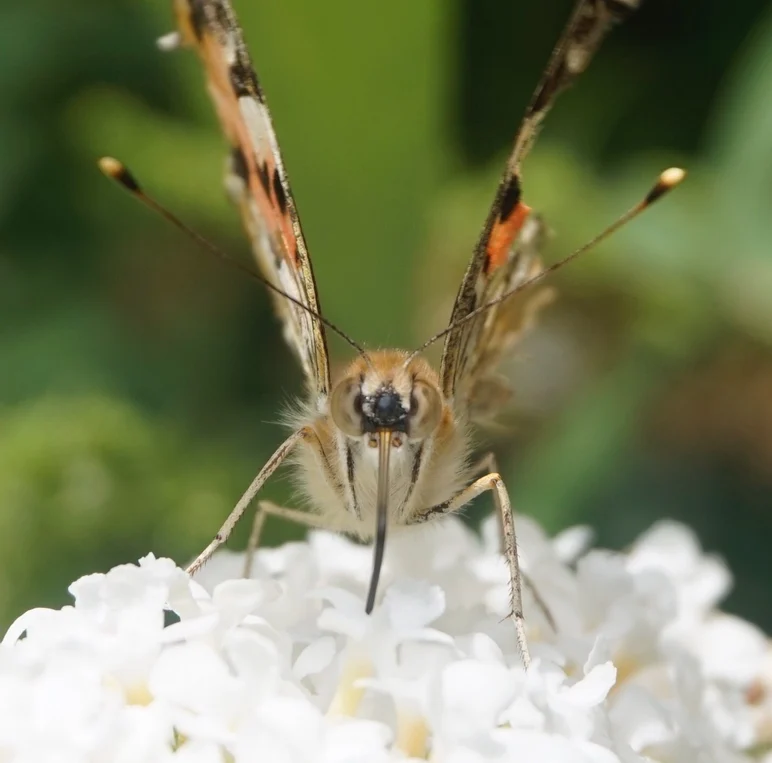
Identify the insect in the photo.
Vanessa cardui
